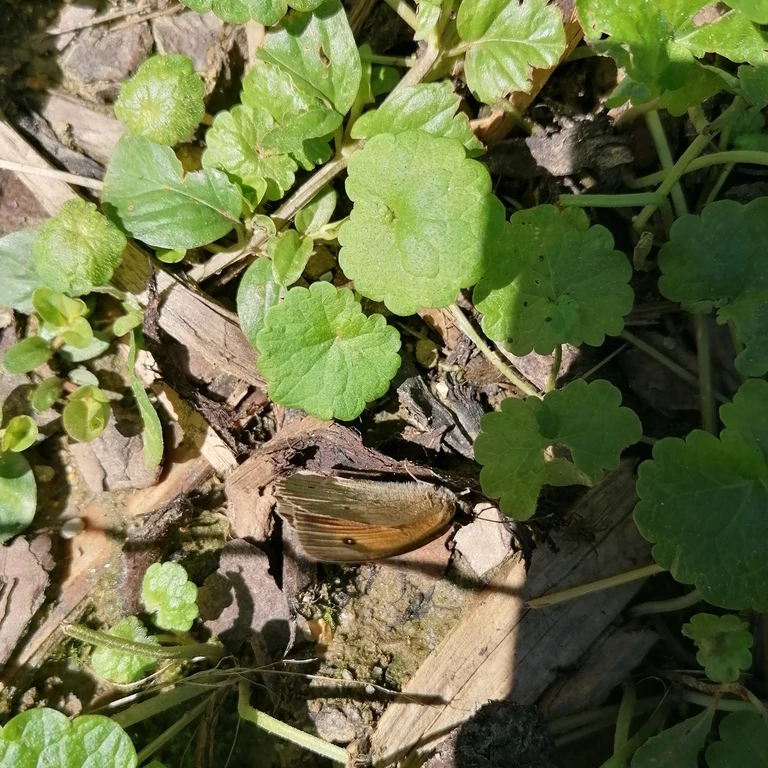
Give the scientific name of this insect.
Maniola jurtina
